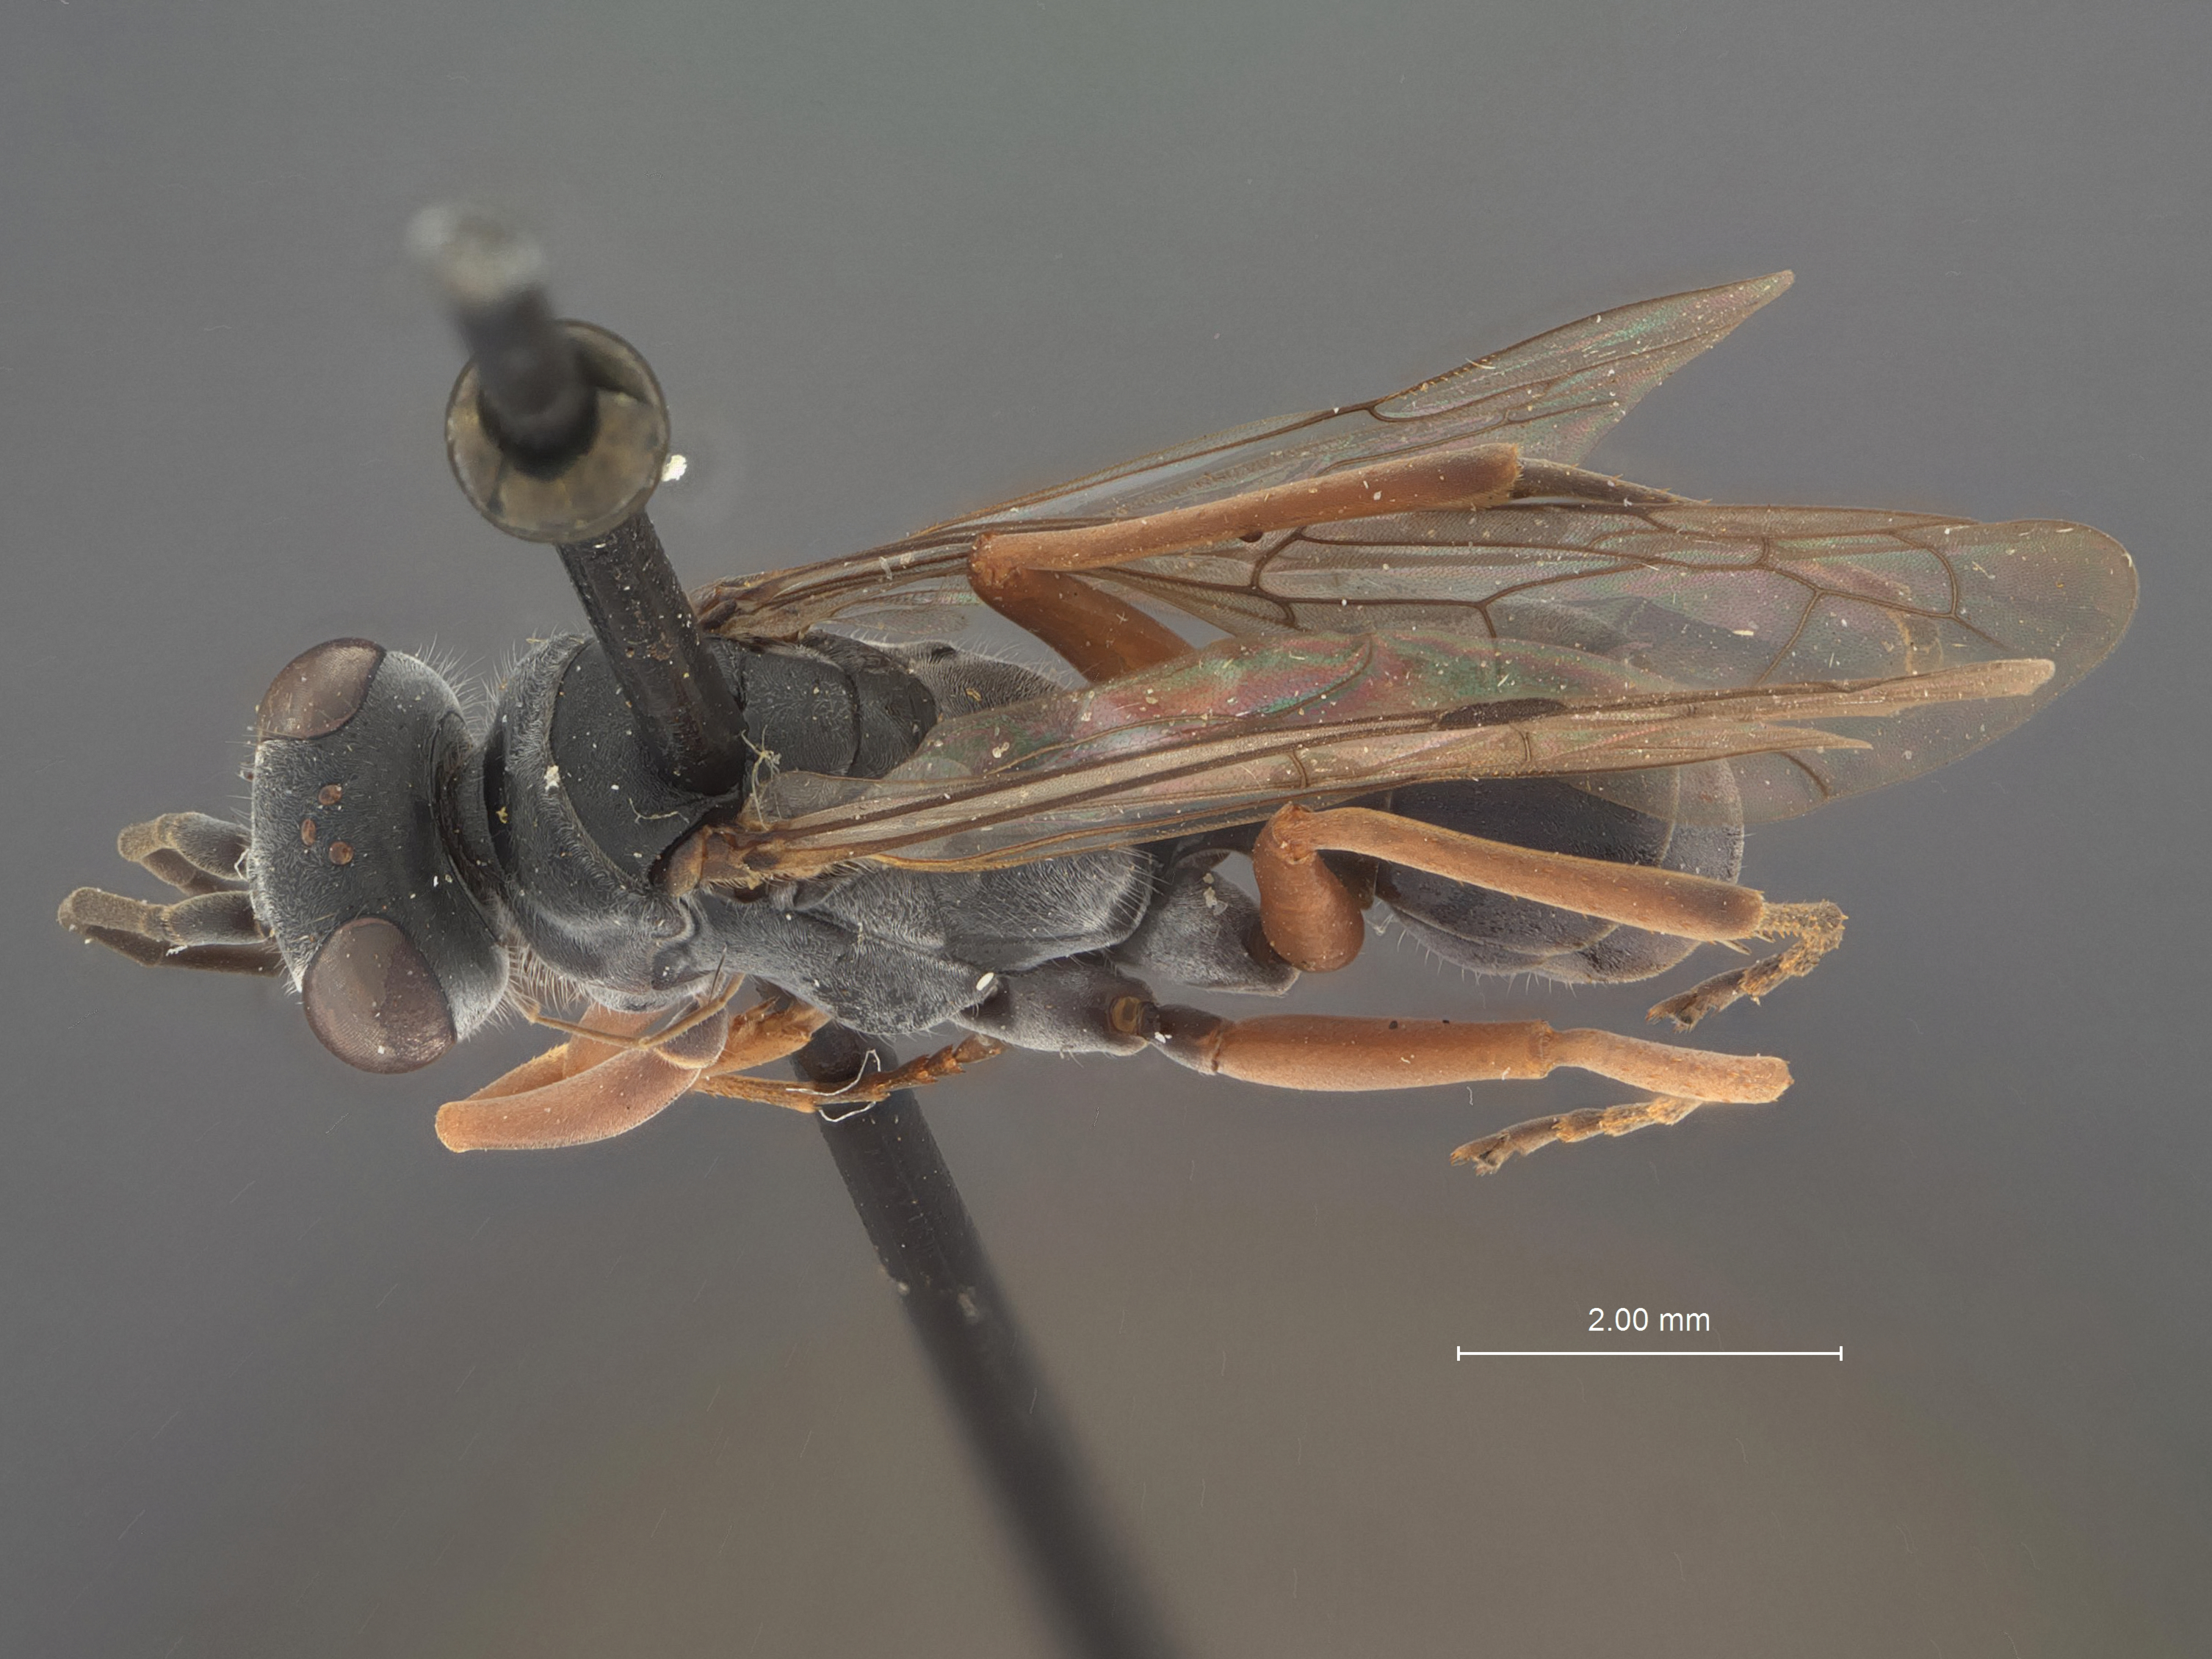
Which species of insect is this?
Auplopus variolarum
